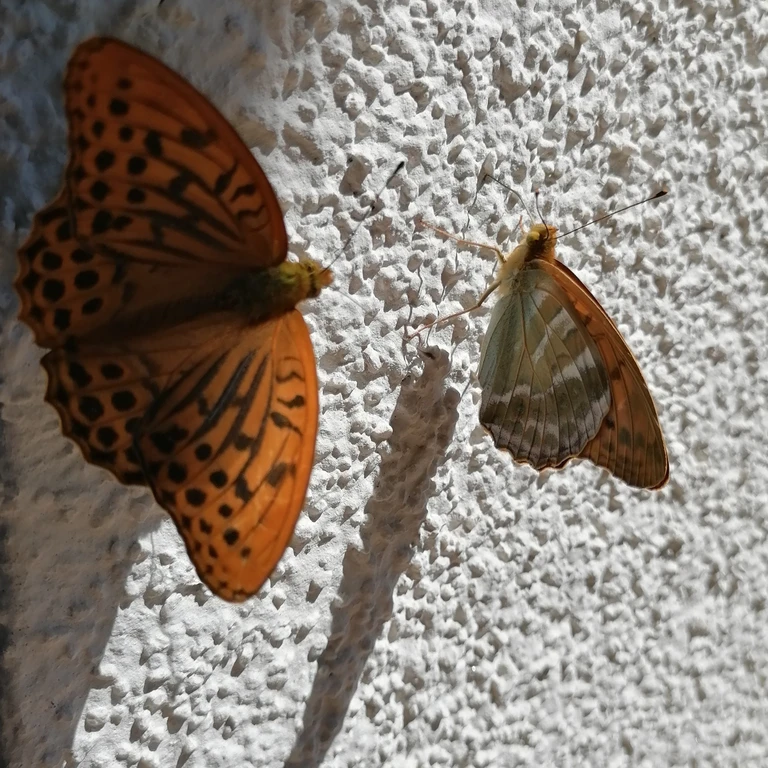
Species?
Argynnis paphia
